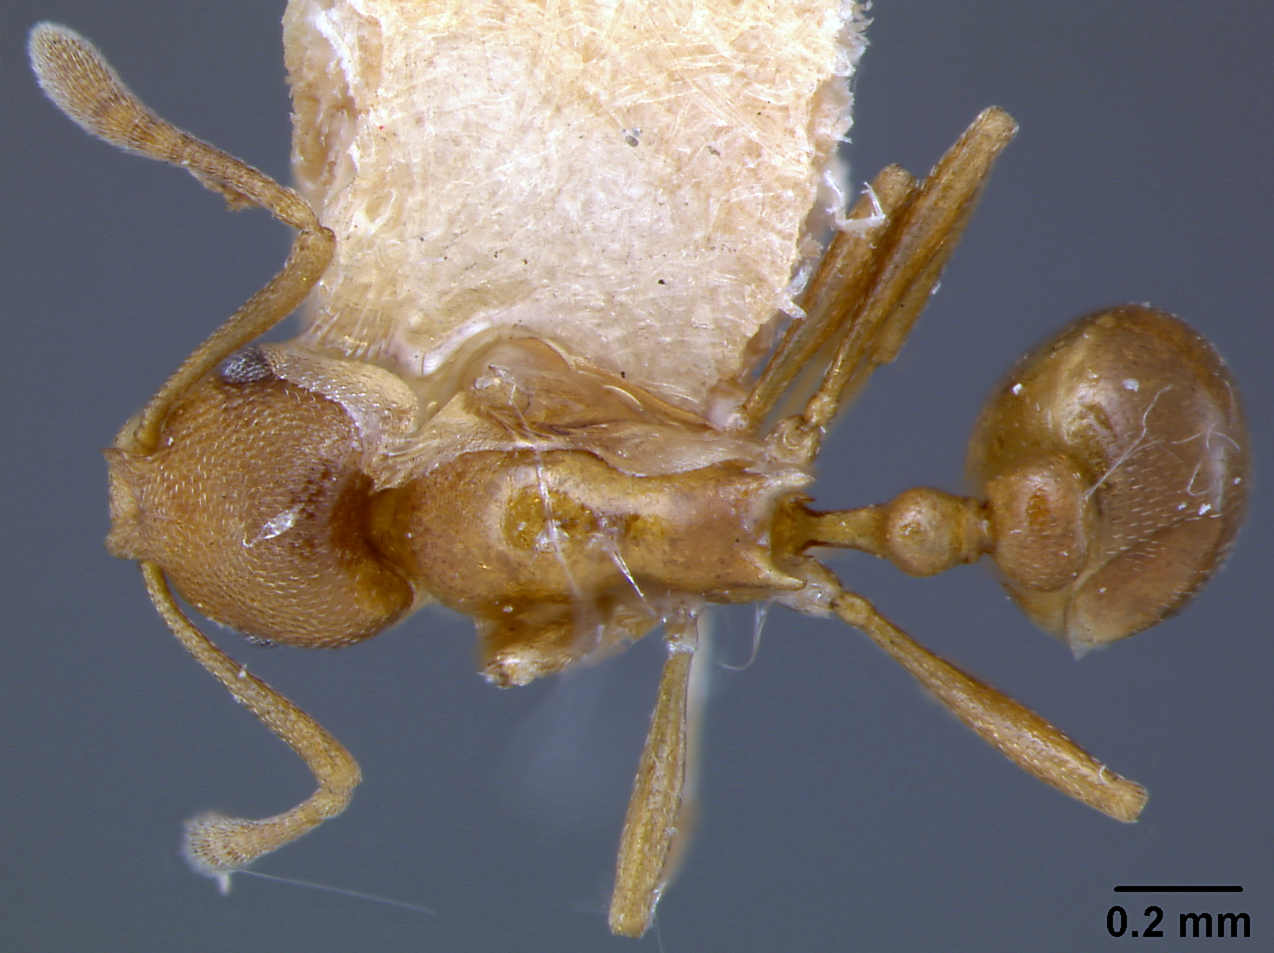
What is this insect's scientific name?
Cardiocondyla sima
